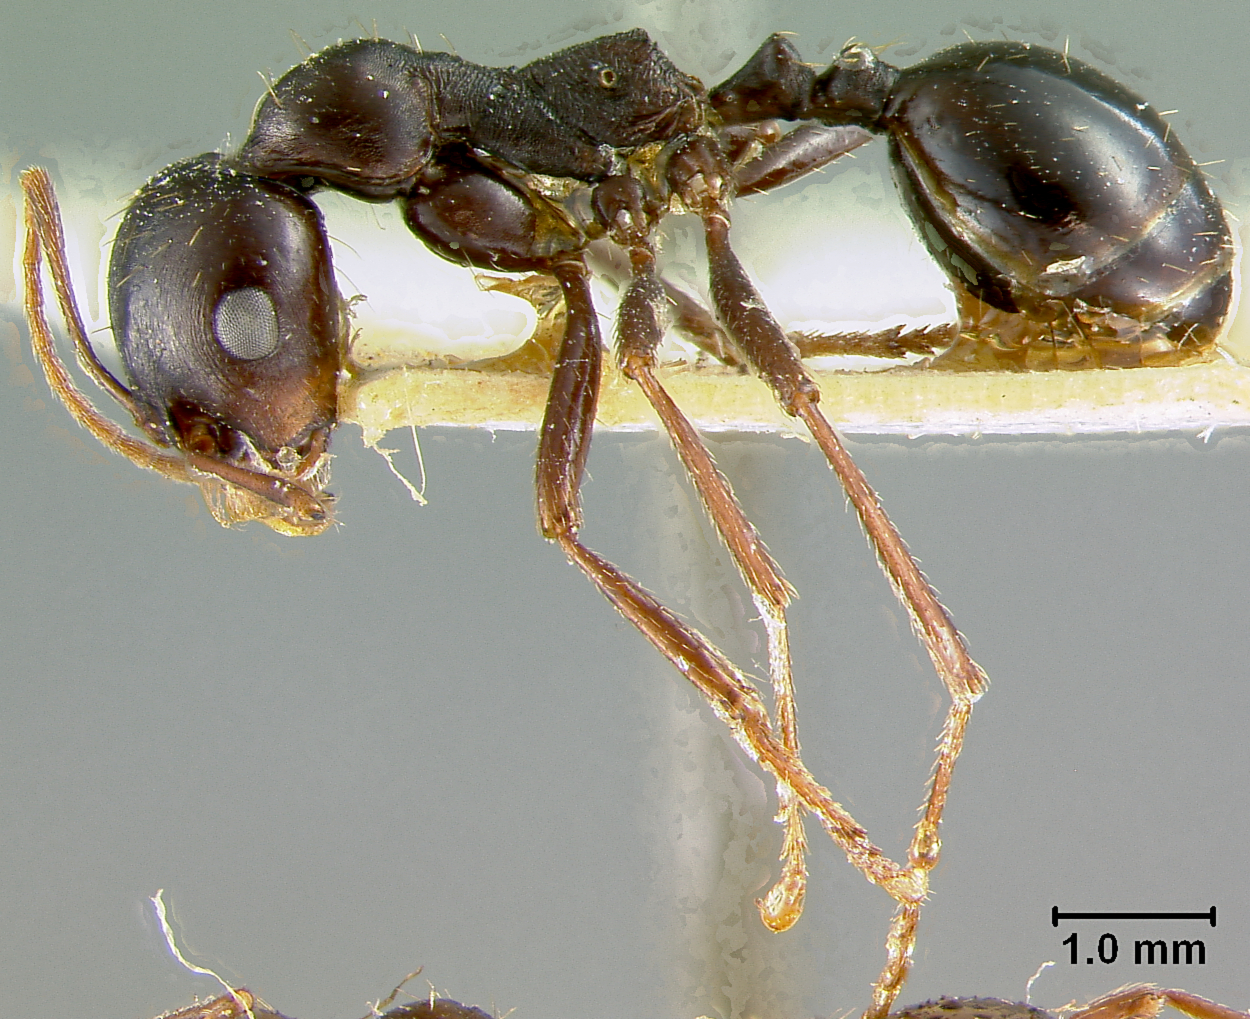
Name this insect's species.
Messor denticornis
